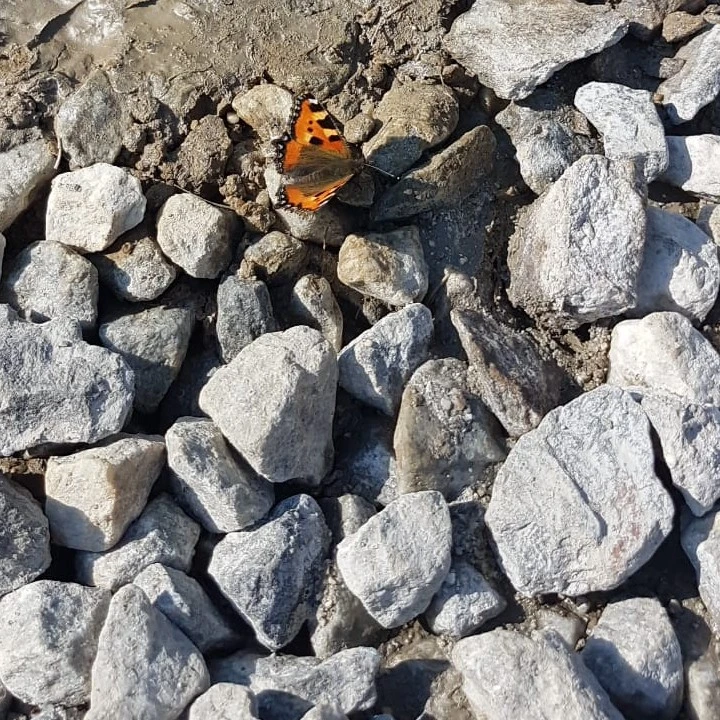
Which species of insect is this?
Aglais urticae
